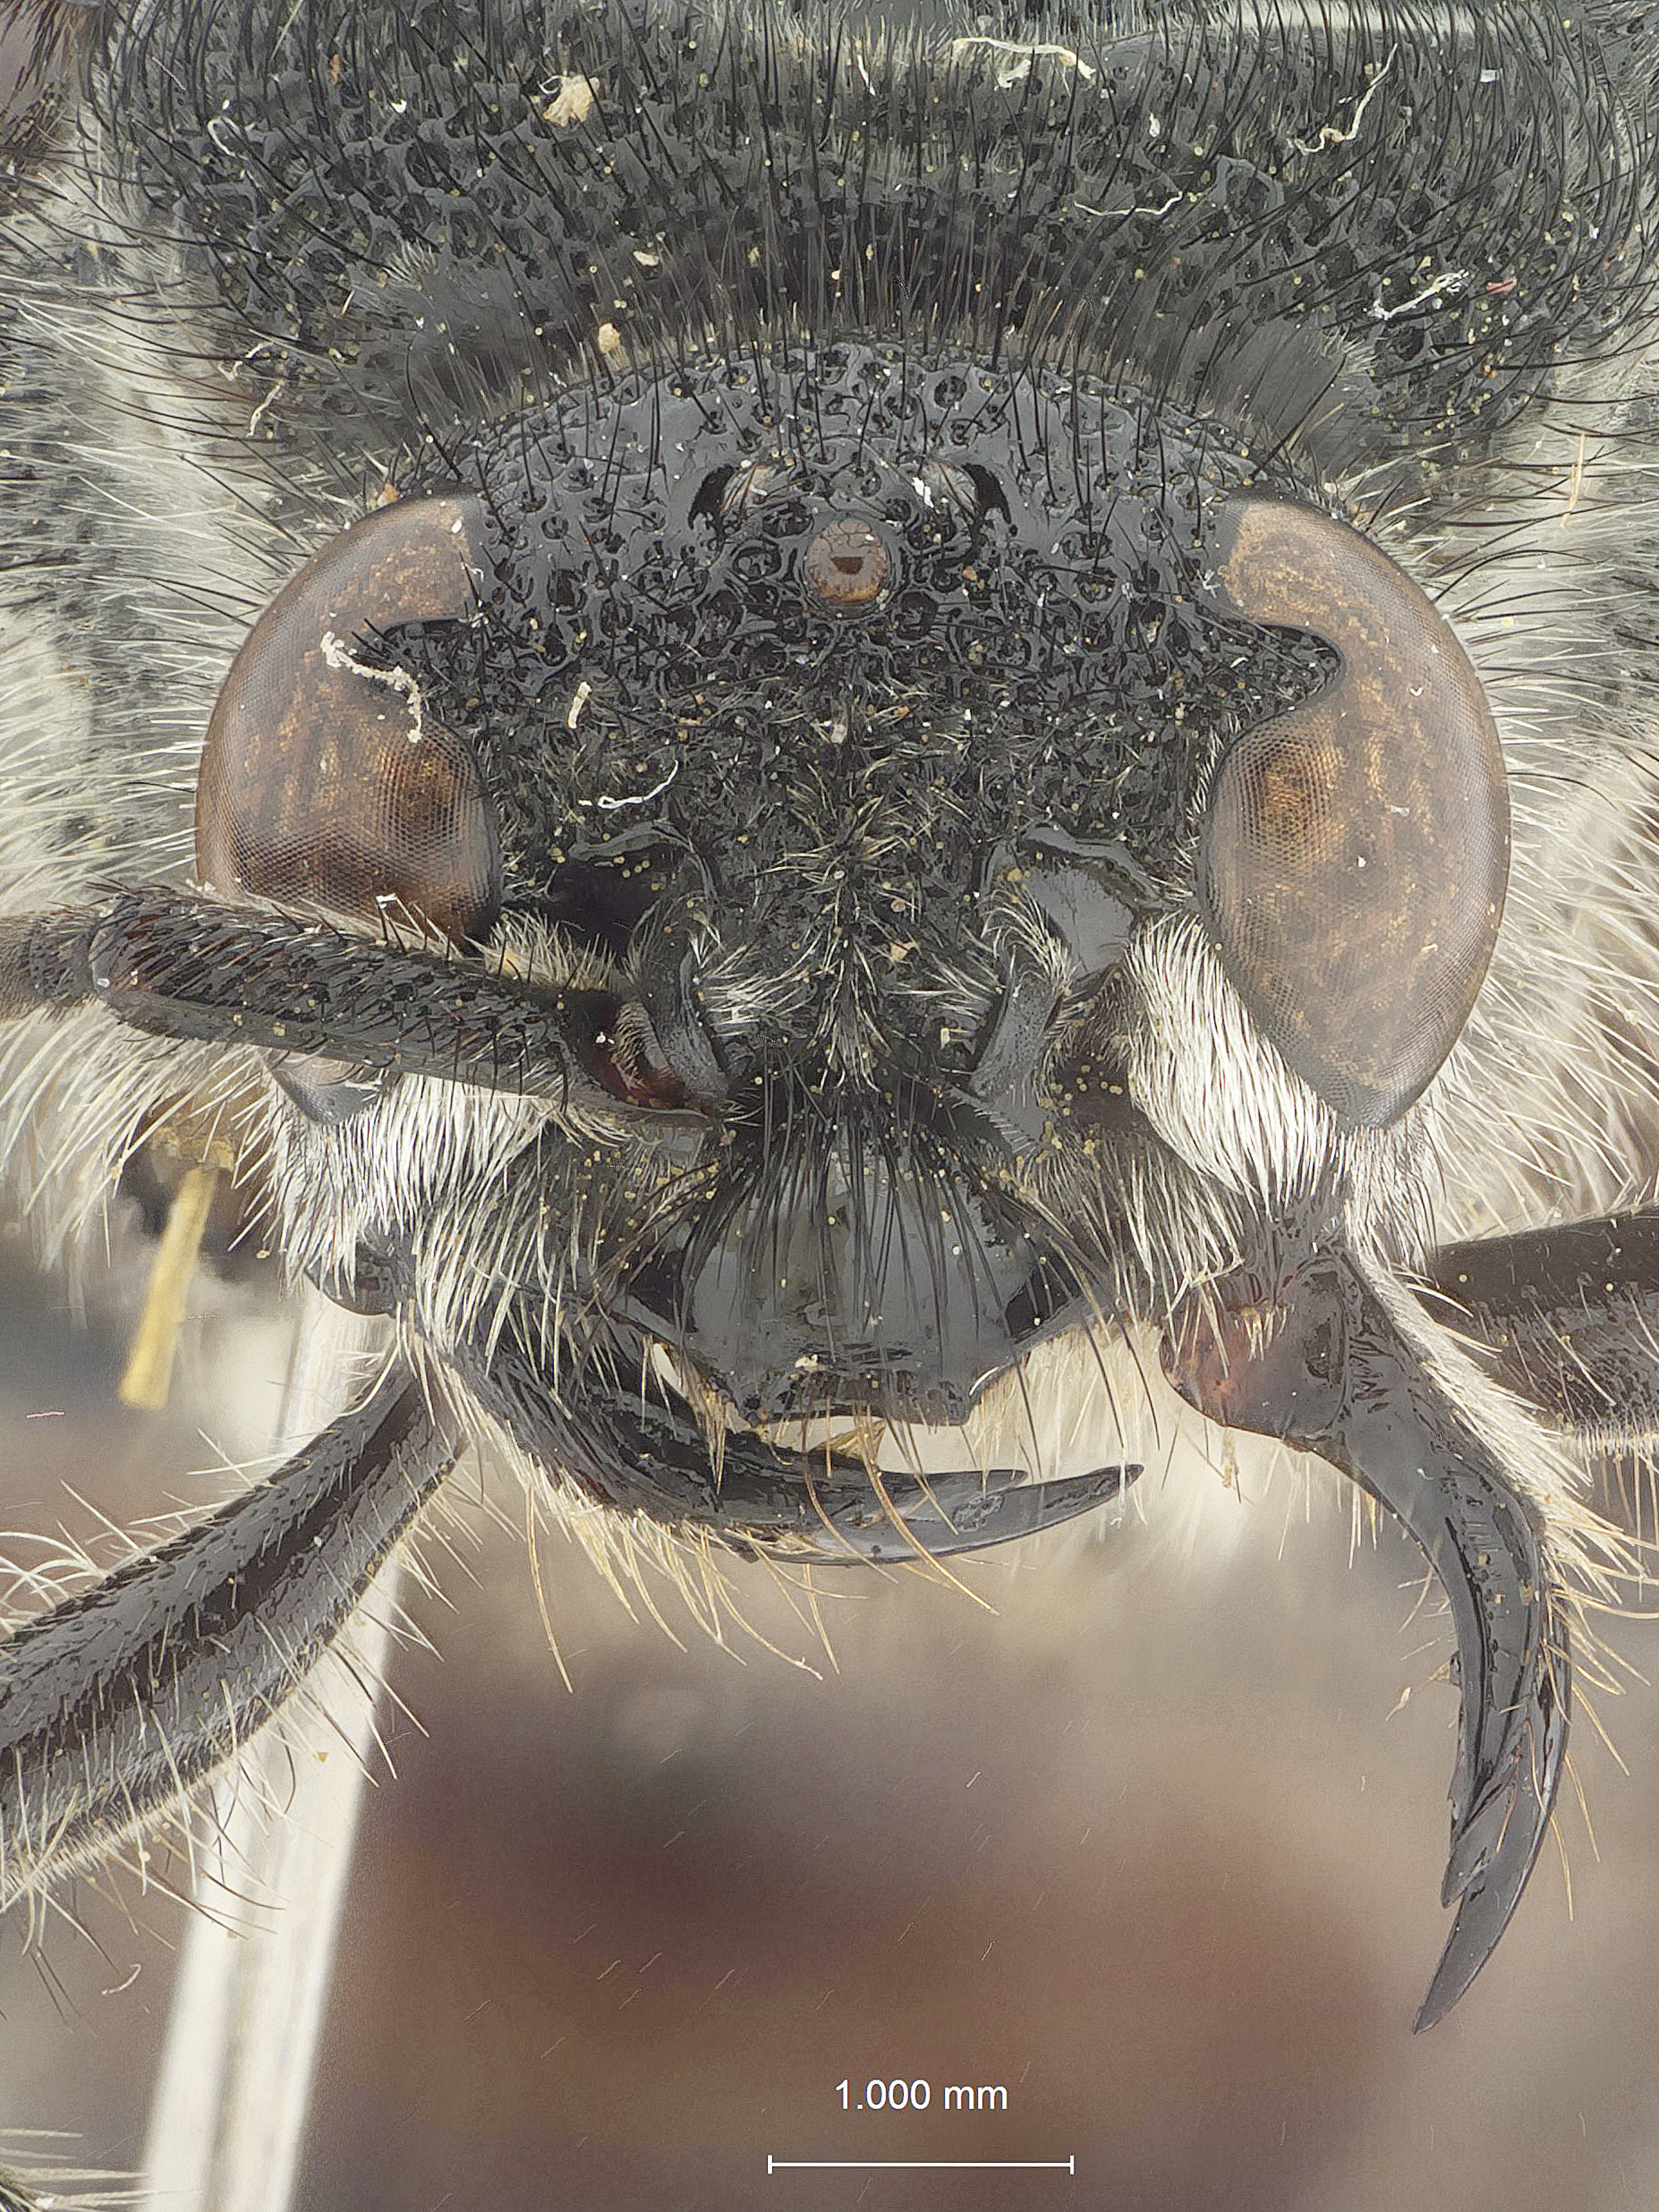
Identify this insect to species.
Trogaspidia leytensis
